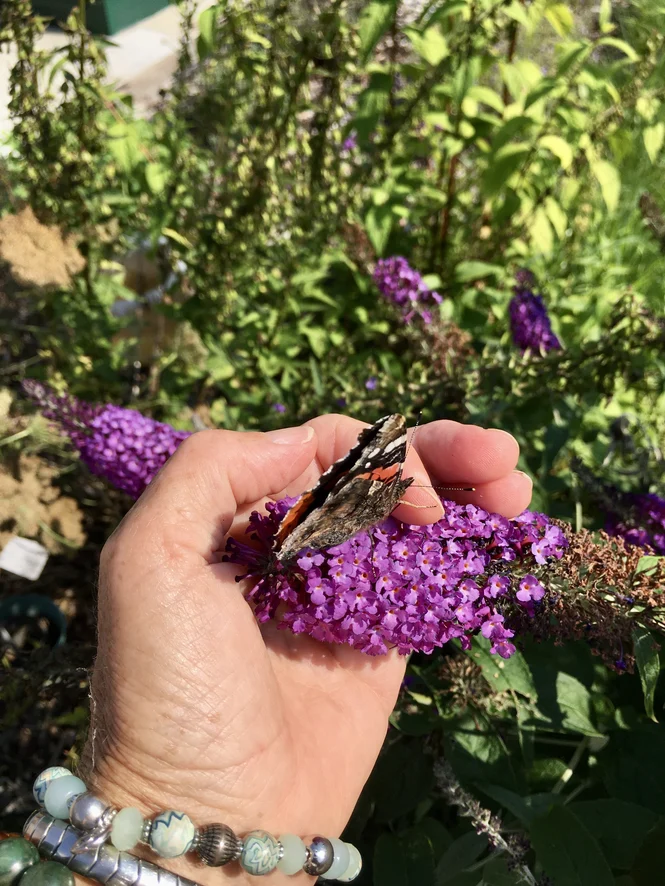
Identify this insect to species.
Vanessa atalanta
